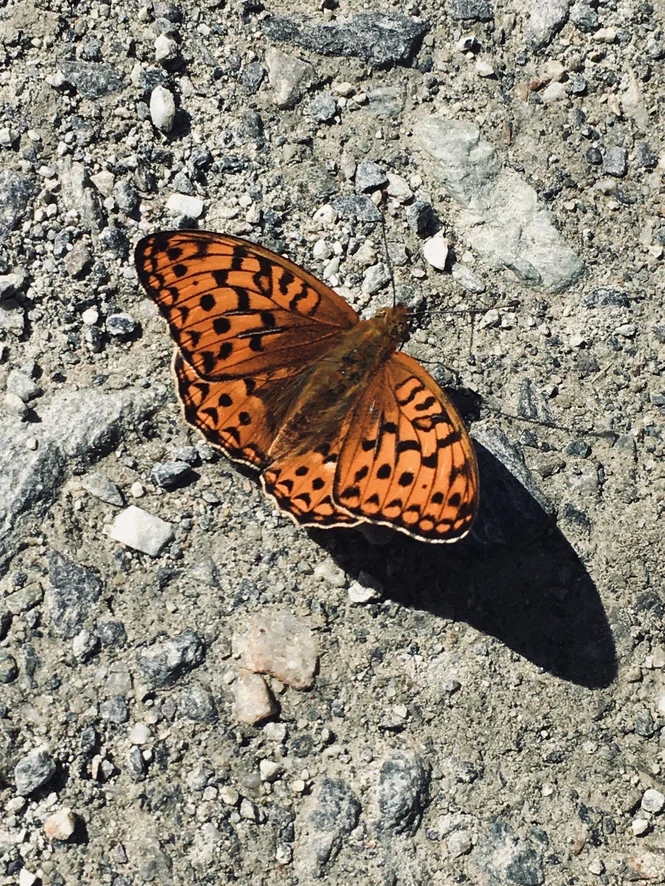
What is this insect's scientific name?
Fabriciana adippe
